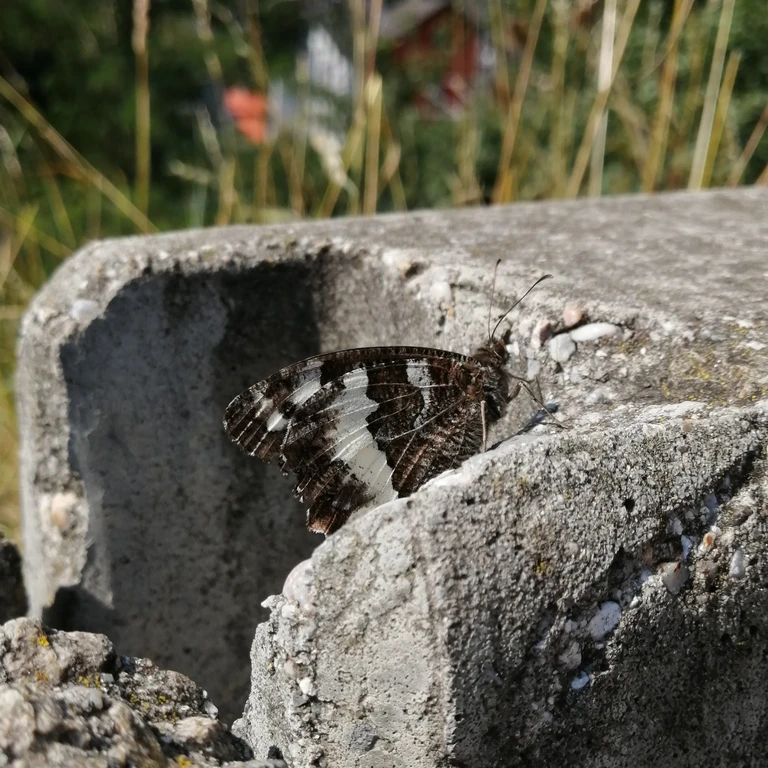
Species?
Brintesia circe
